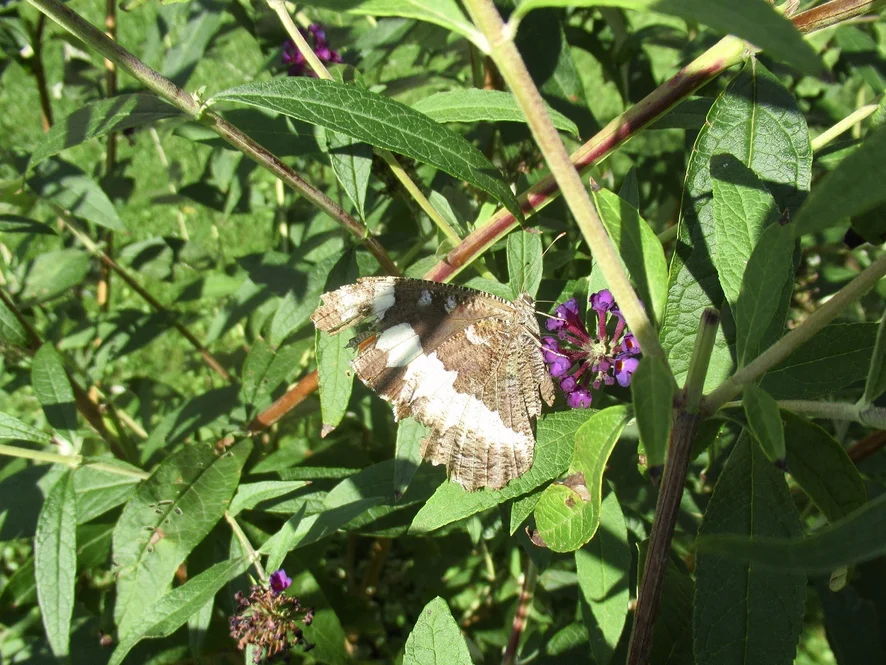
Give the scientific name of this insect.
Brintesia circe
